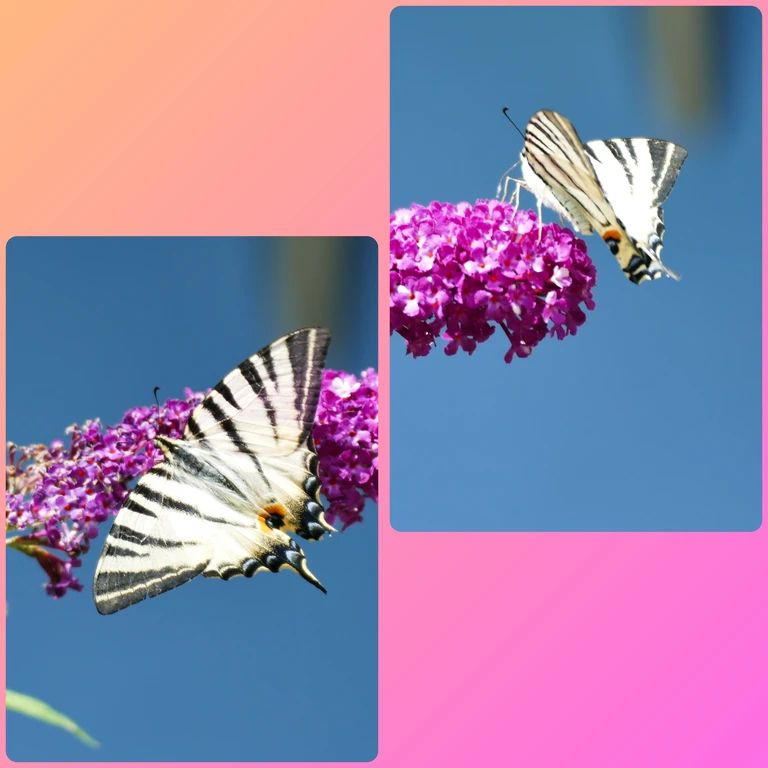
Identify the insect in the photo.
Iphiclides podalirius
